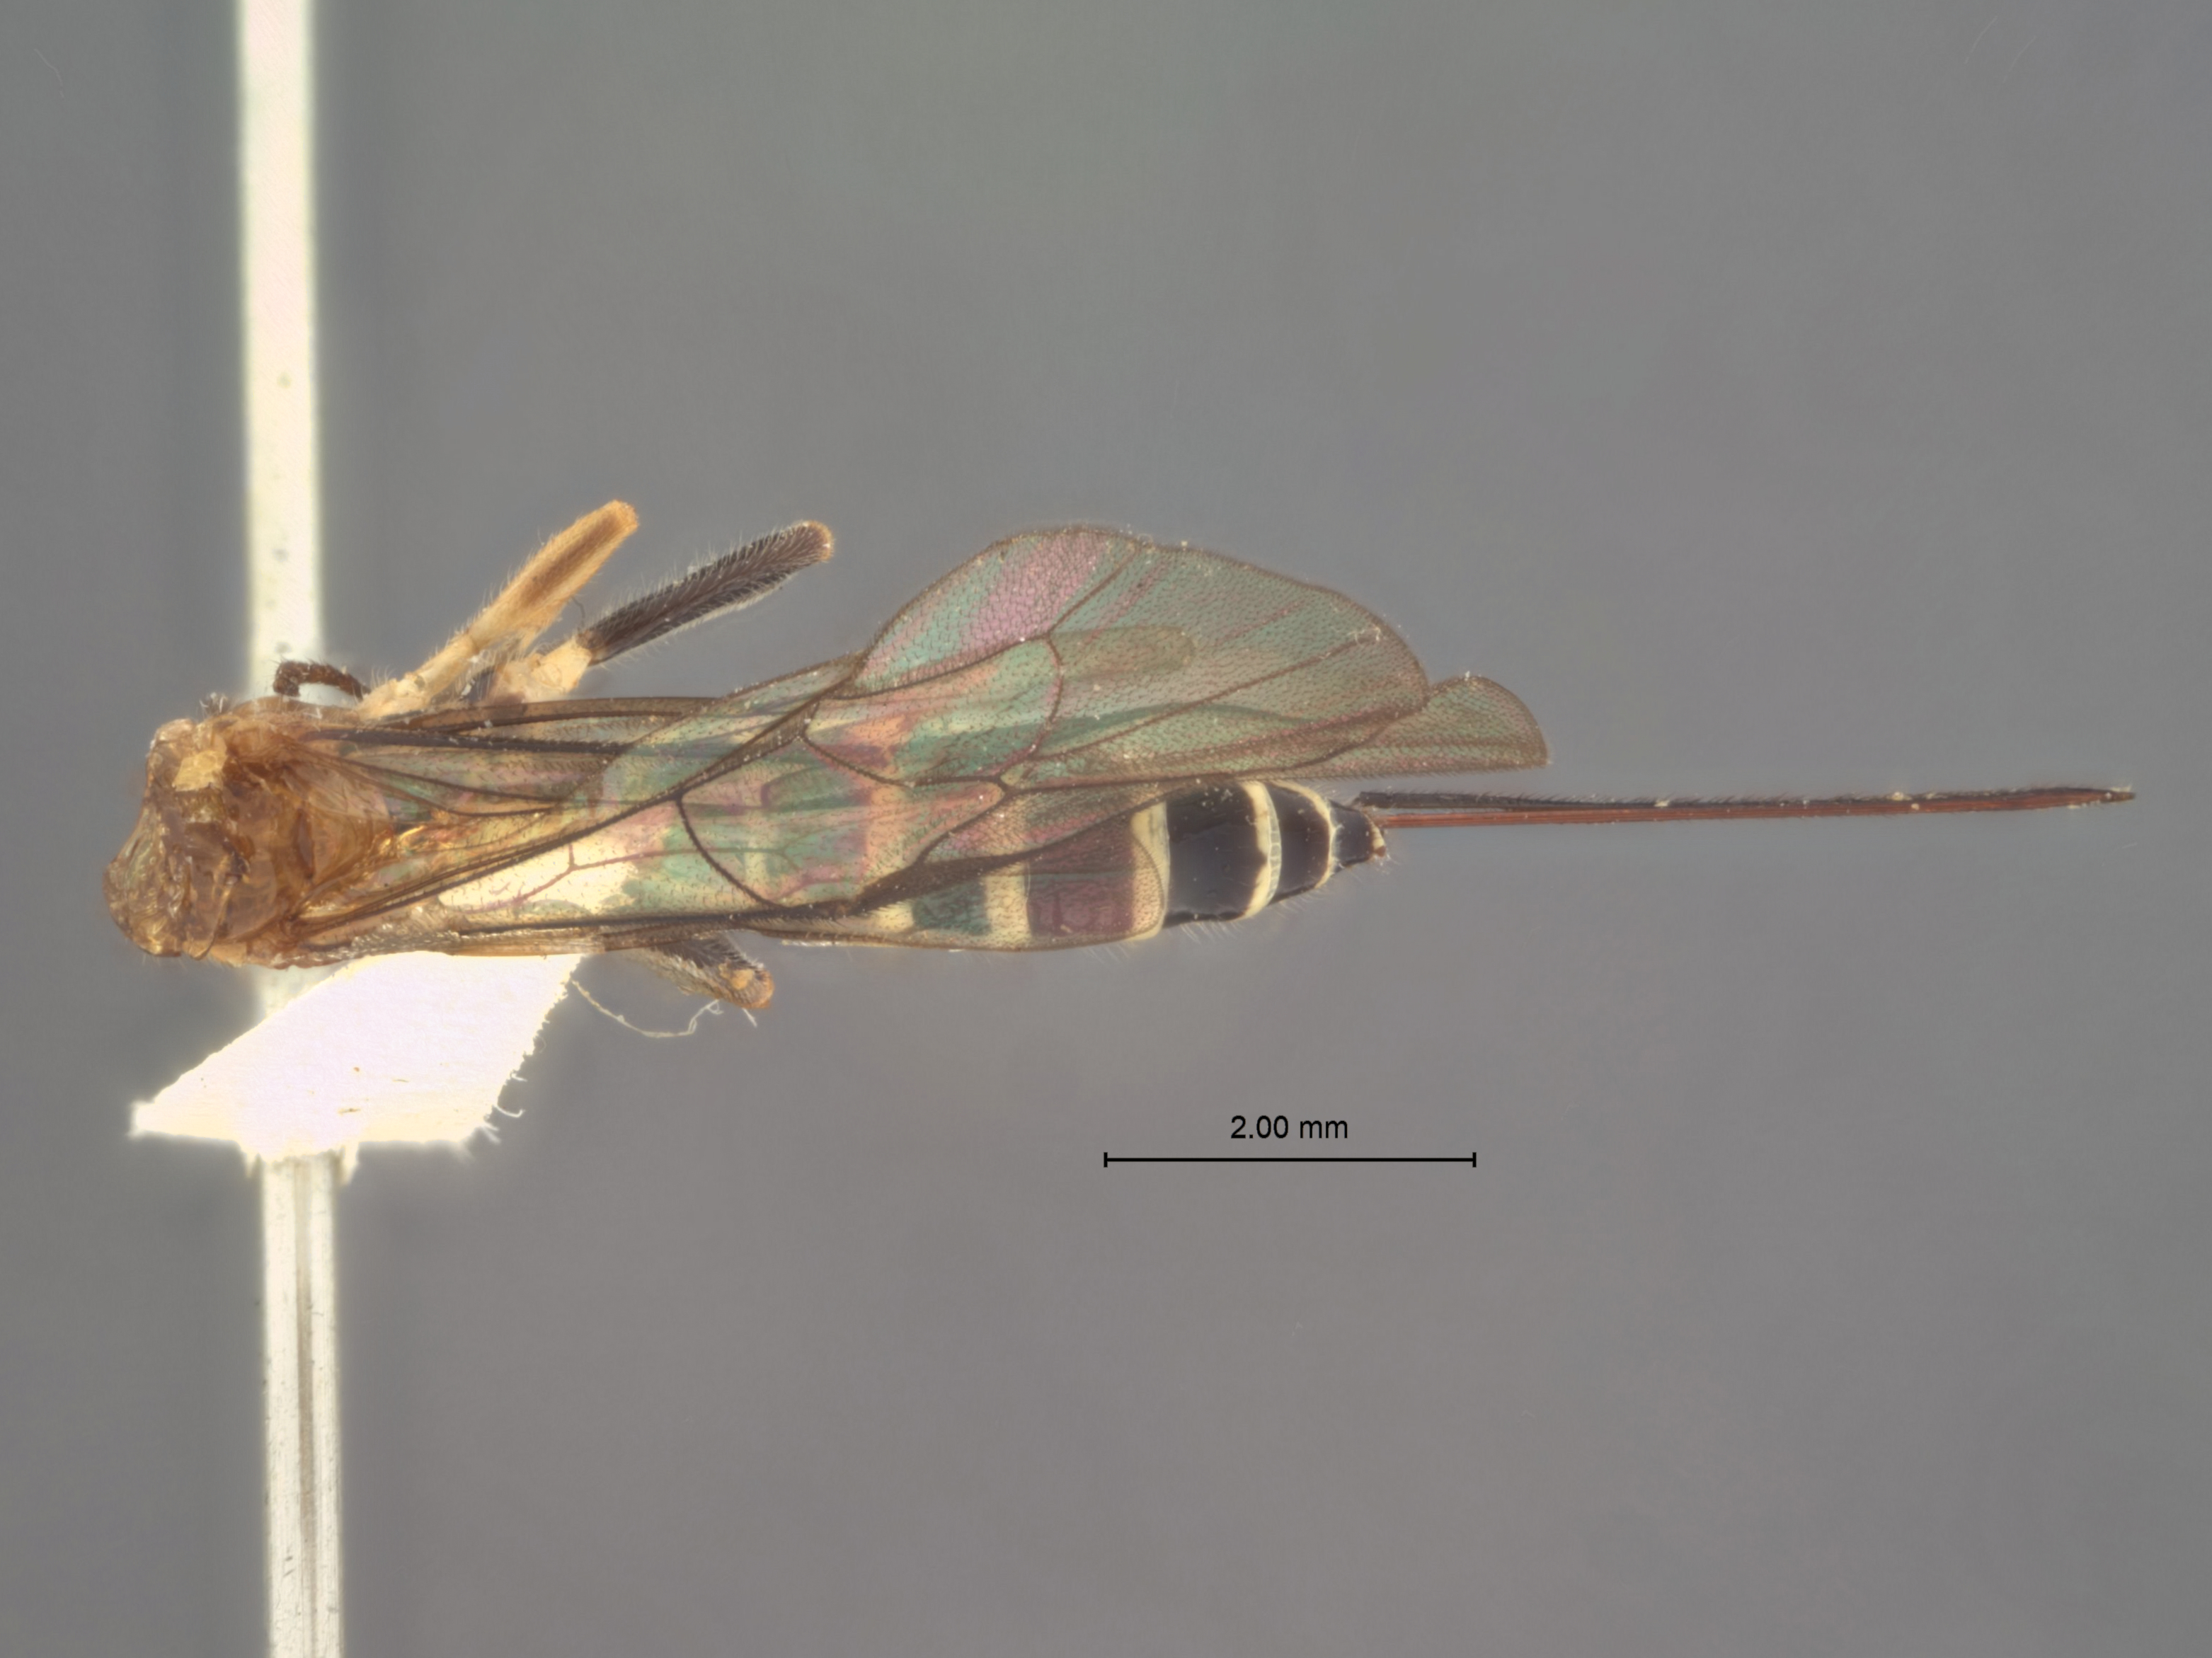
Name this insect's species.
Zonopimpla albicincta
